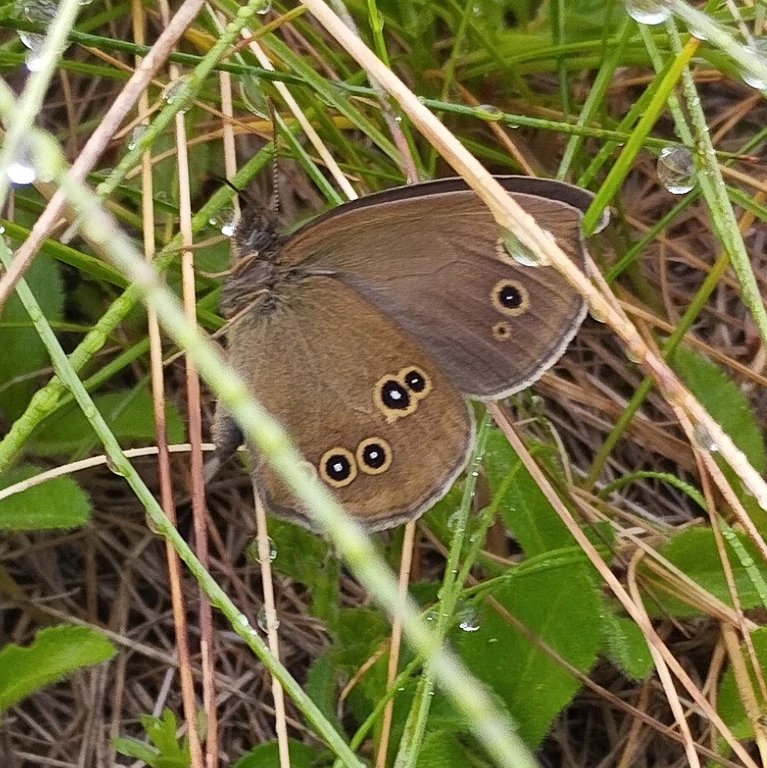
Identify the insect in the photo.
Aphantopus hyperantus
